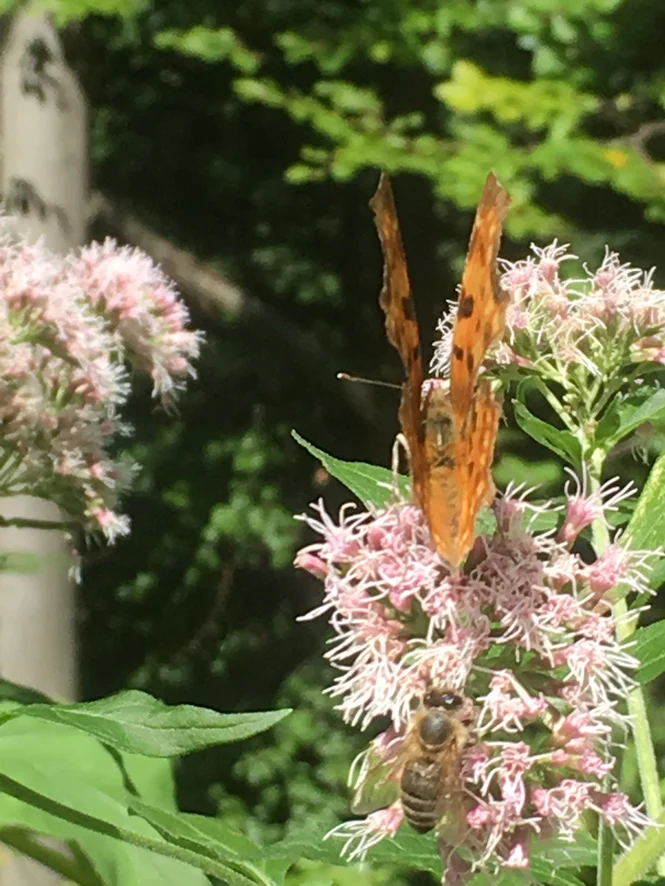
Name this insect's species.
Polygonia c-album
